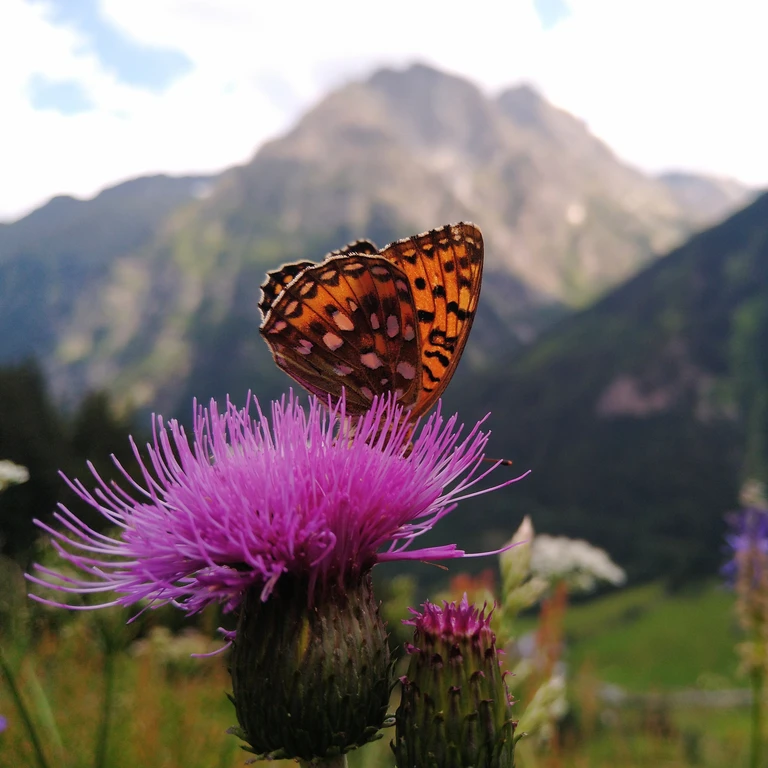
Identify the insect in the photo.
Speyeria aglaja
